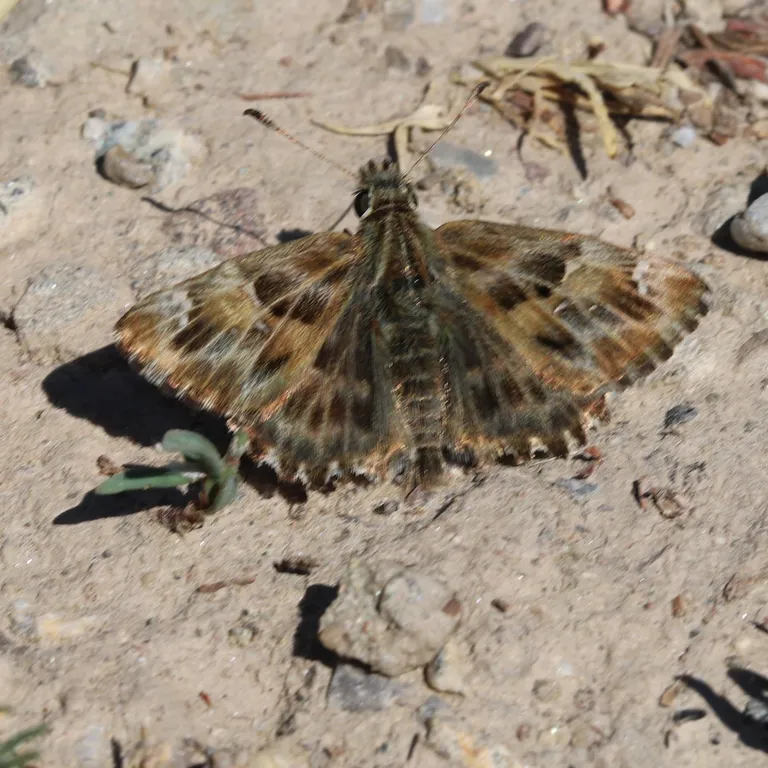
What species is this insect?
Carcharodus alceae
